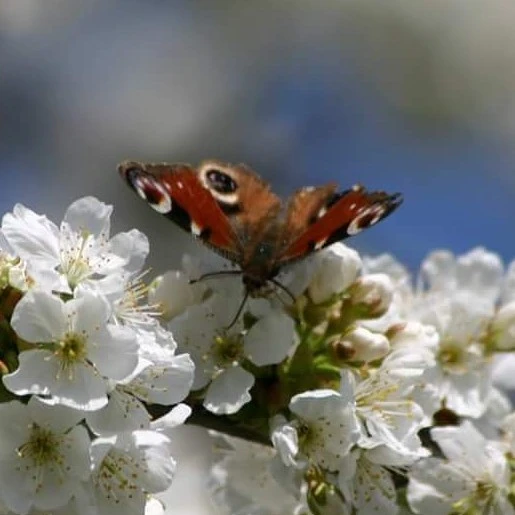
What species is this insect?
Aglais io
